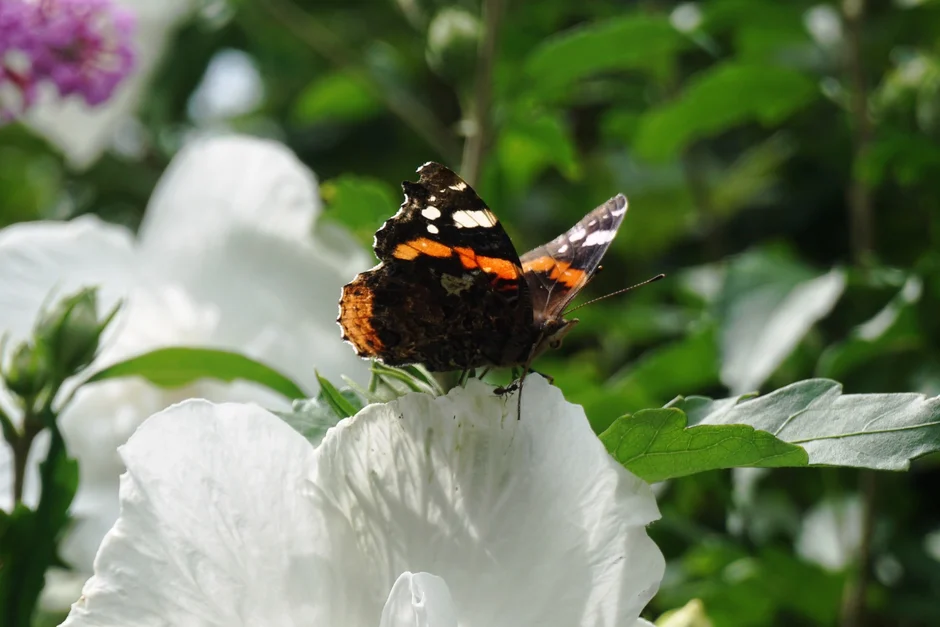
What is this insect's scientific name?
Vanessa atalanta
